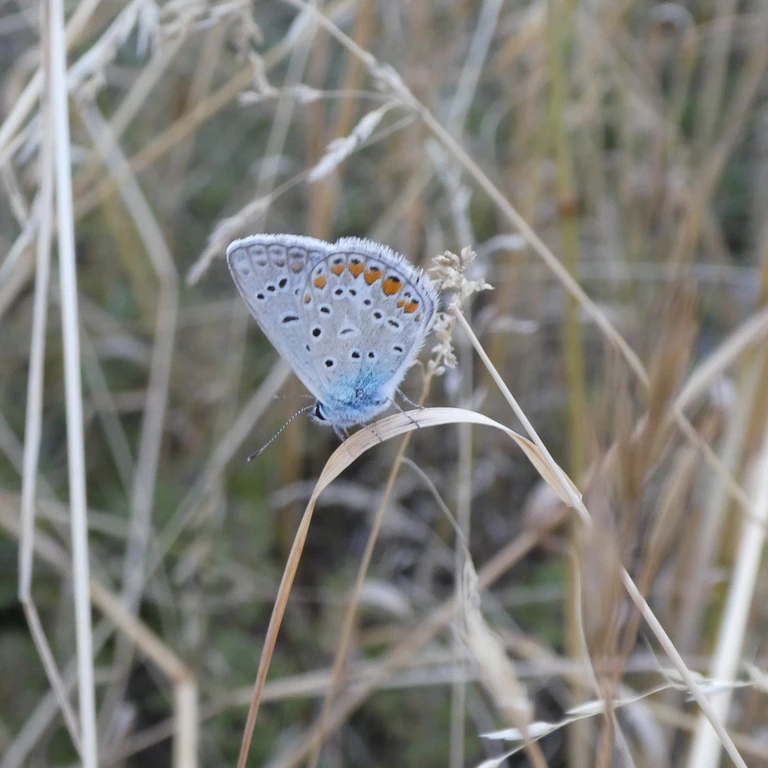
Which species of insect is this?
Polyommatus icarus
